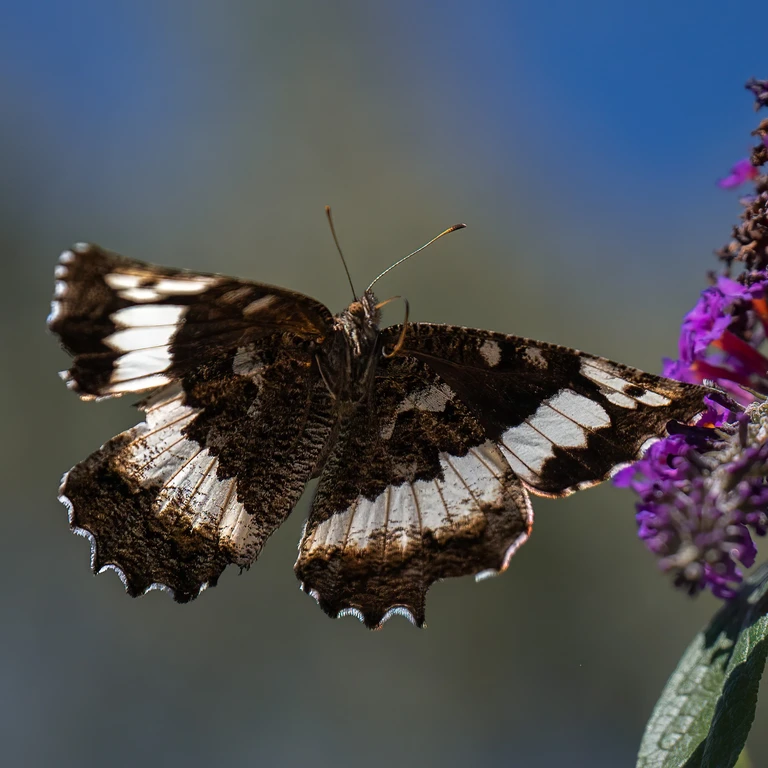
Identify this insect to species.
Brintesia circe
